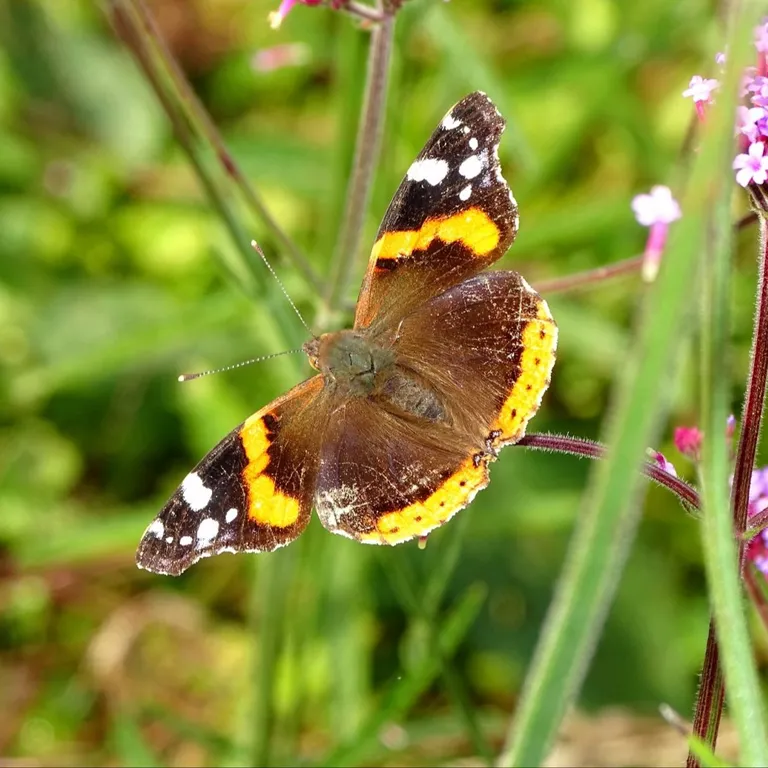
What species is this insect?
Vanessa atalanta
